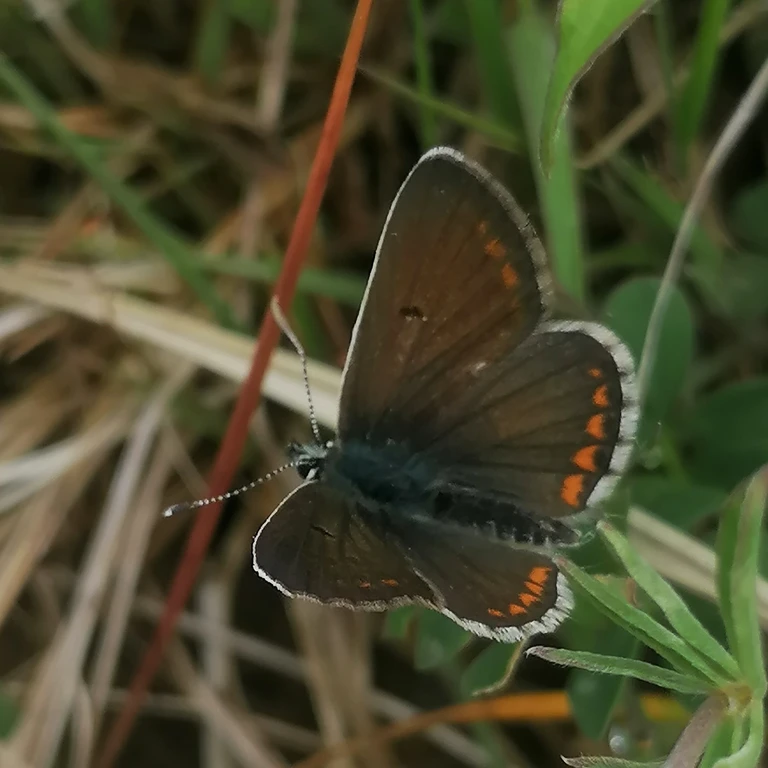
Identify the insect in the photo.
Aricia agestis/artaxerxes
